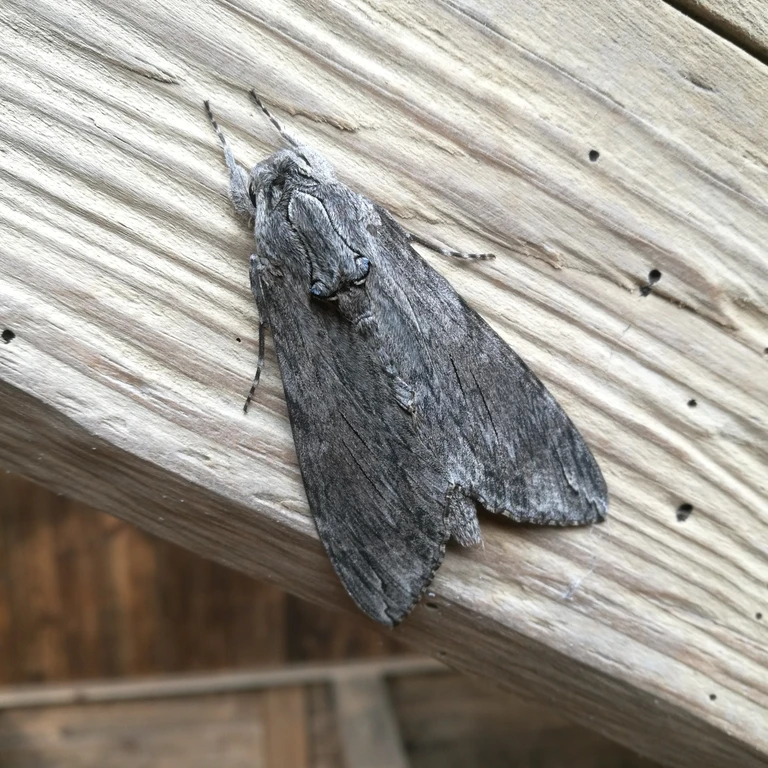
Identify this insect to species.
Agrius convolvuli
